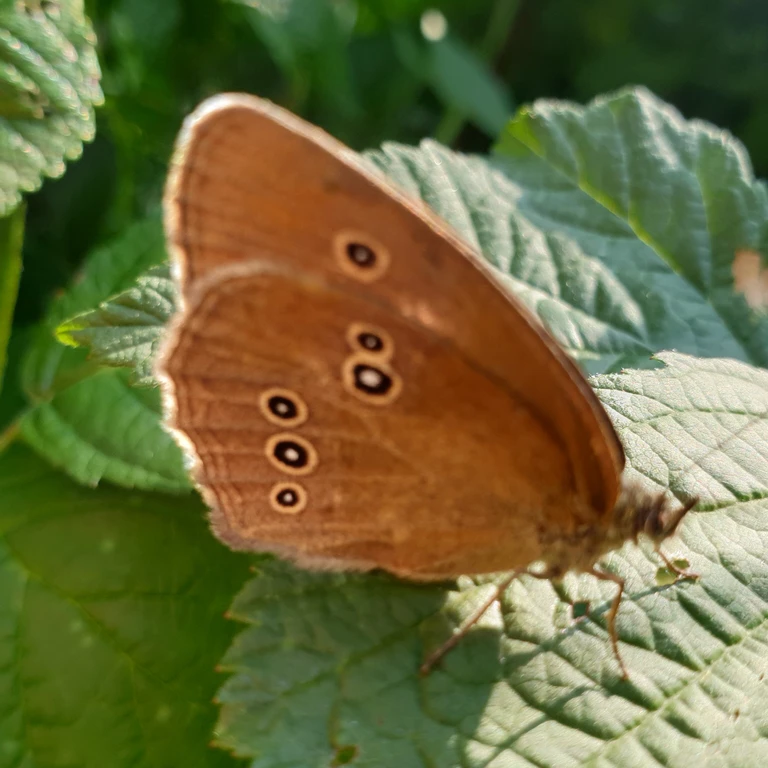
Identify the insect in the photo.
Aphantopus hyperantus
